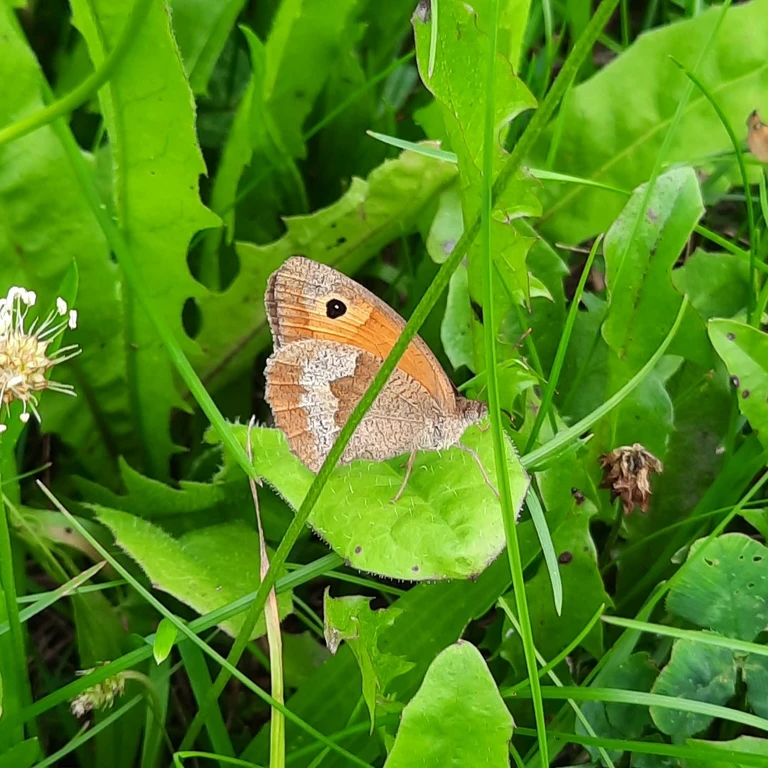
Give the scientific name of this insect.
Maniola jurtina
